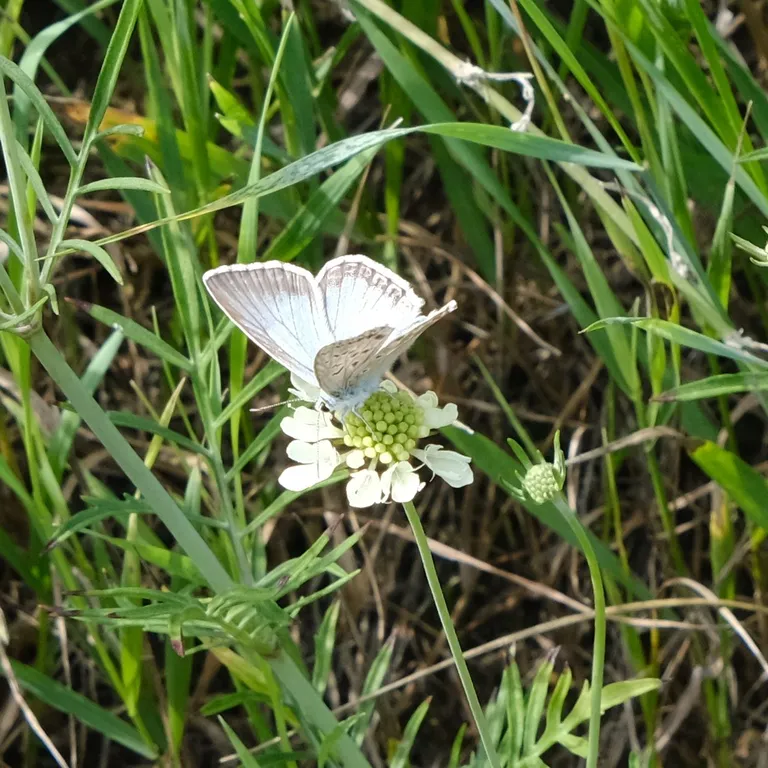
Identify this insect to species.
Lysandra coridon
